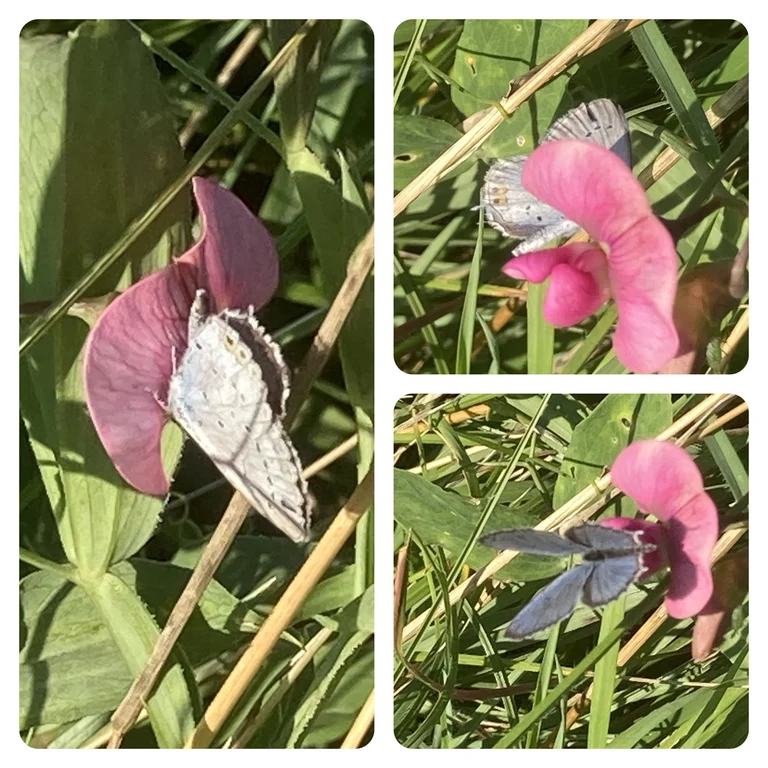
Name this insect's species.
Cupido argiades (also Elkalyce argiades)
